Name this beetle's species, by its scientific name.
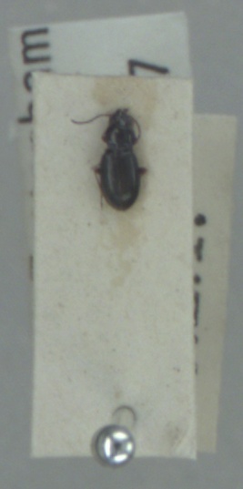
Bembidion obtusum
